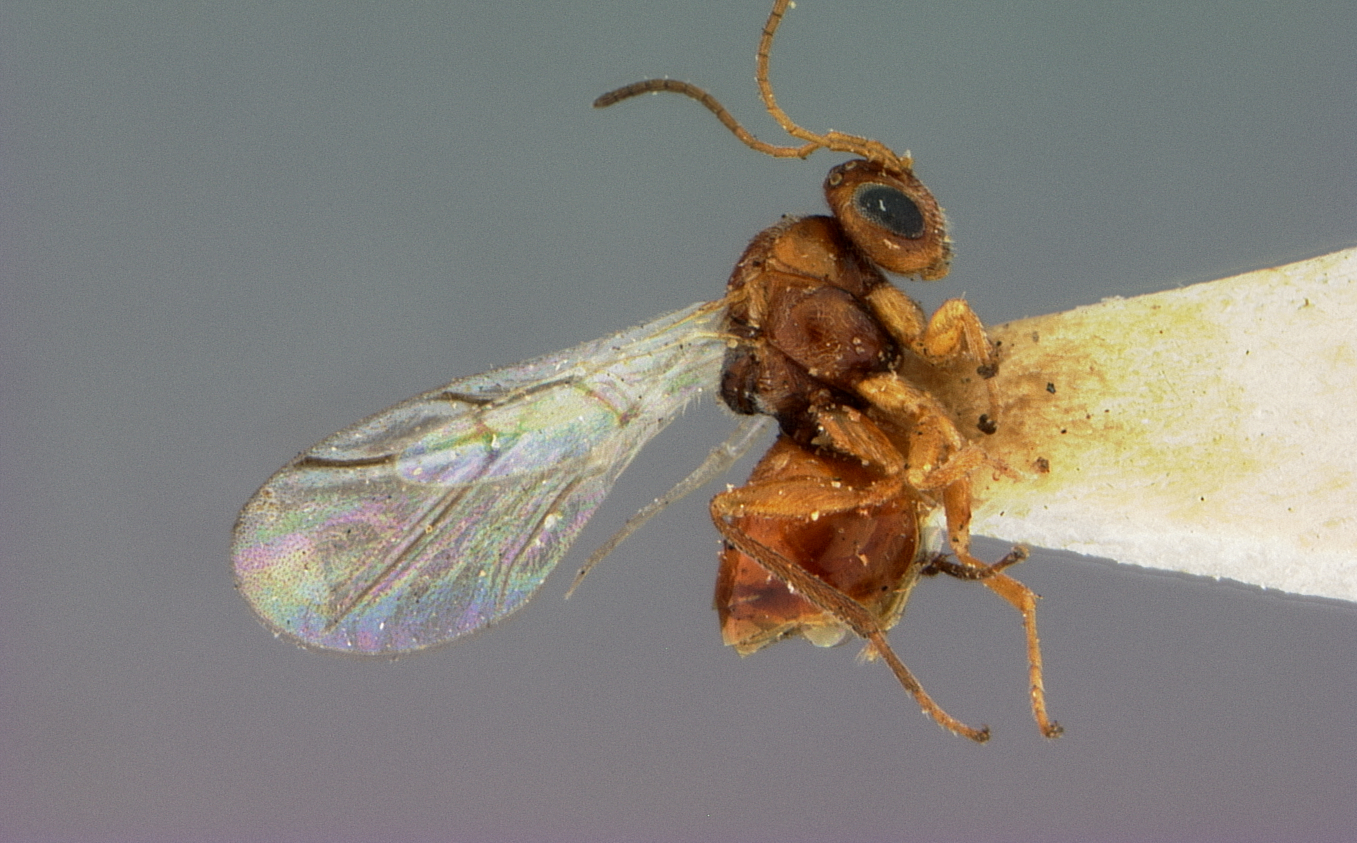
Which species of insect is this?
Andricus tubularius
